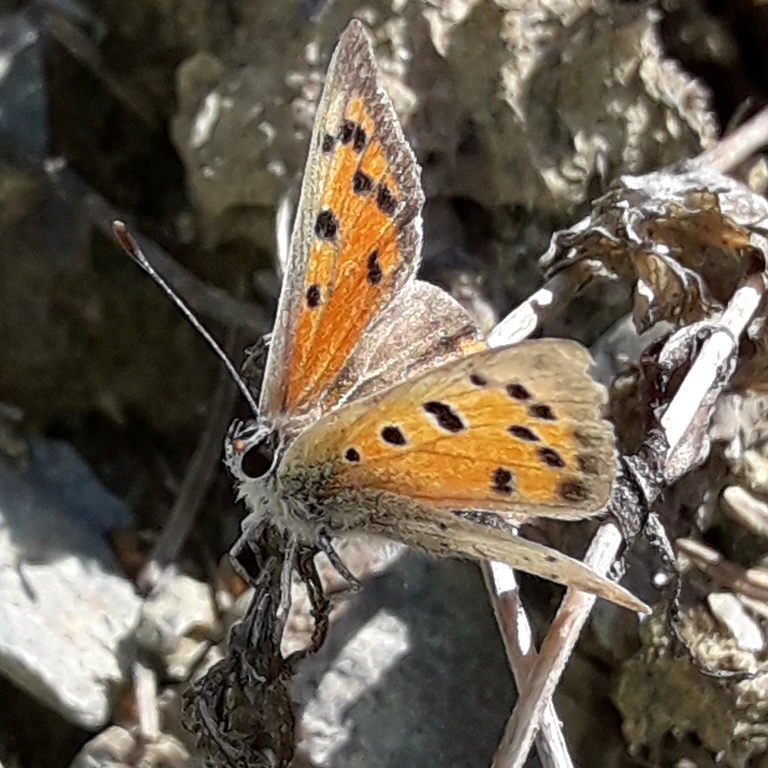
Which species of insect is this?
Lycaena phlaeas
